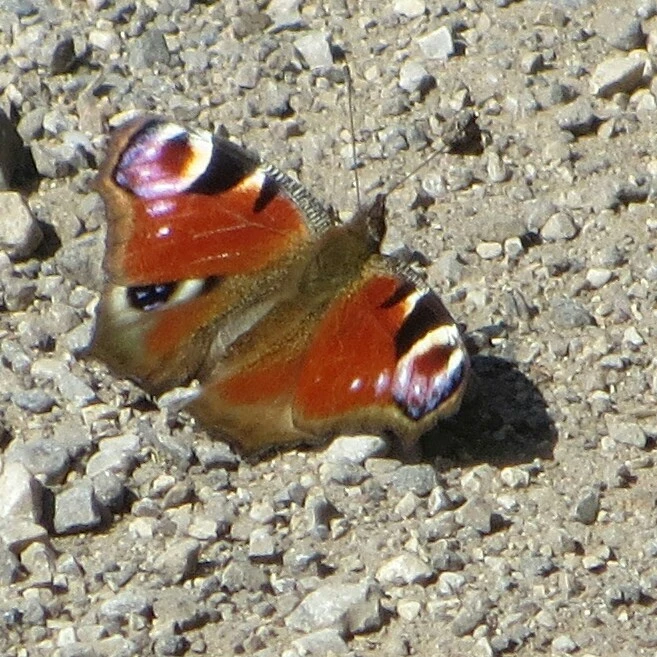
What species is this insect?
Aglais io
